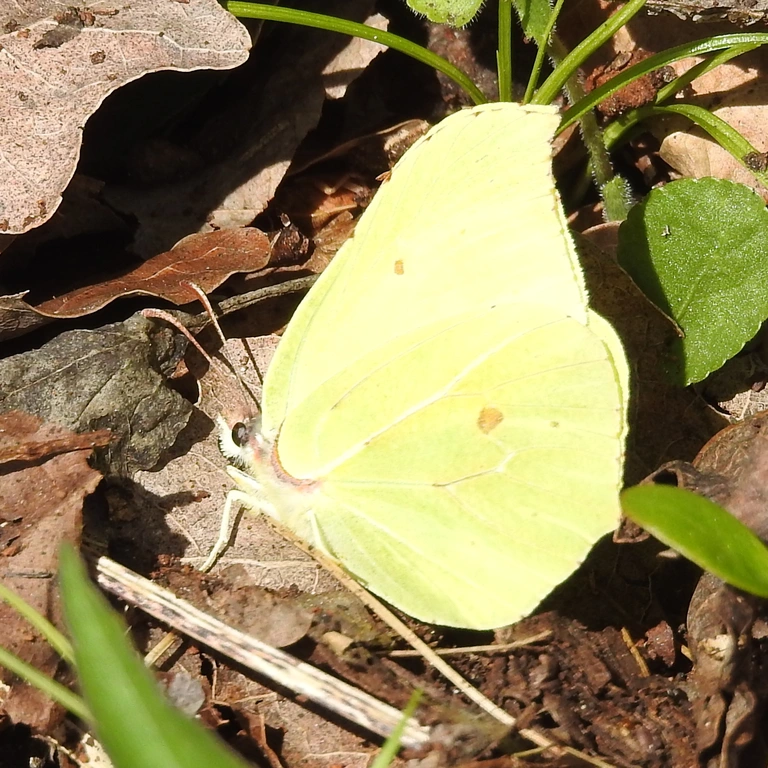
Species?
Gonepteryx rhamni
